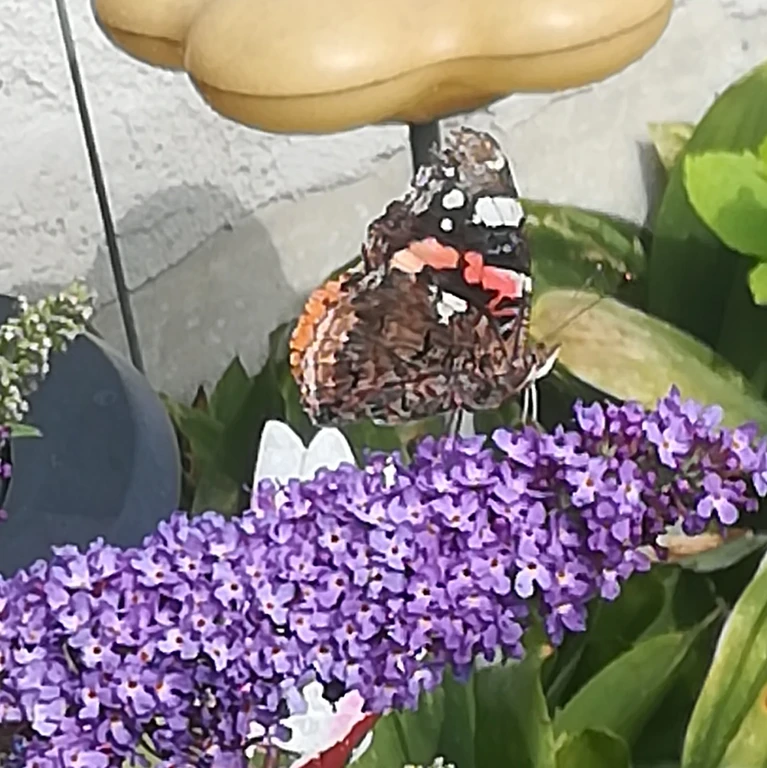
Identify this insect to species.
Vanessa atalanta
